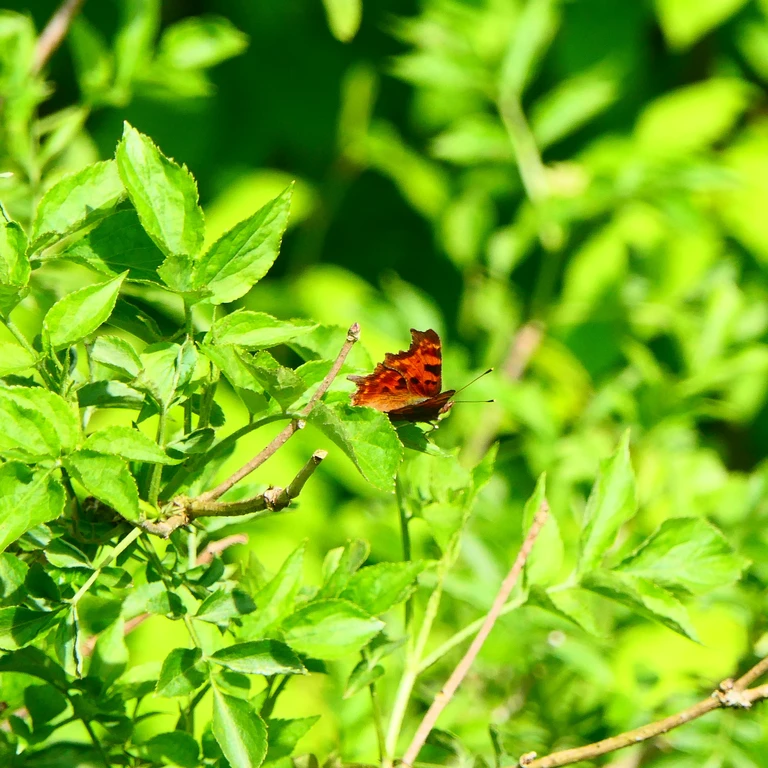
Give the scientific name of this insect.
Polygonia c-album
